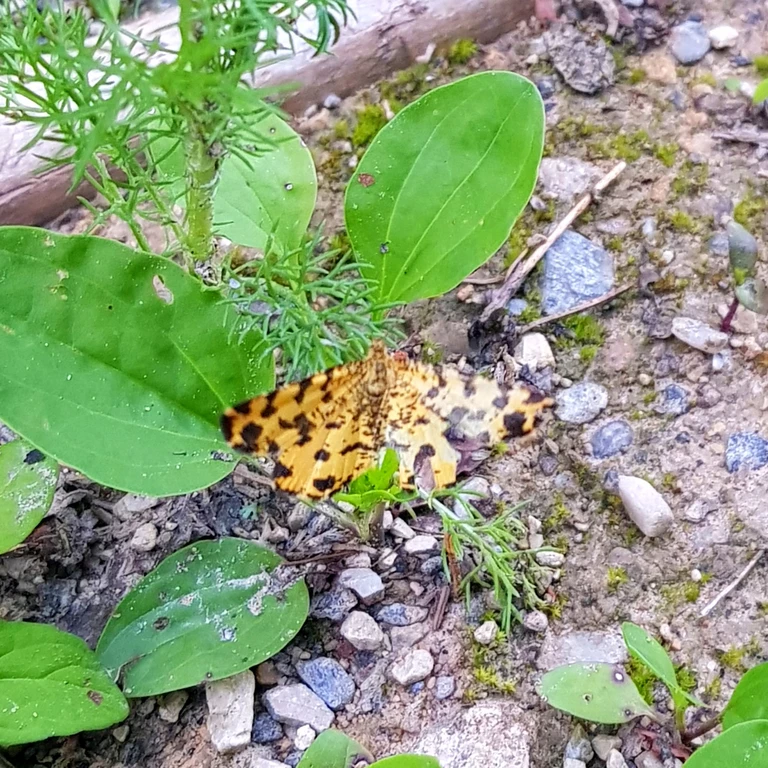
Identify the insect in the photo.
Pseudopanthera macularia
